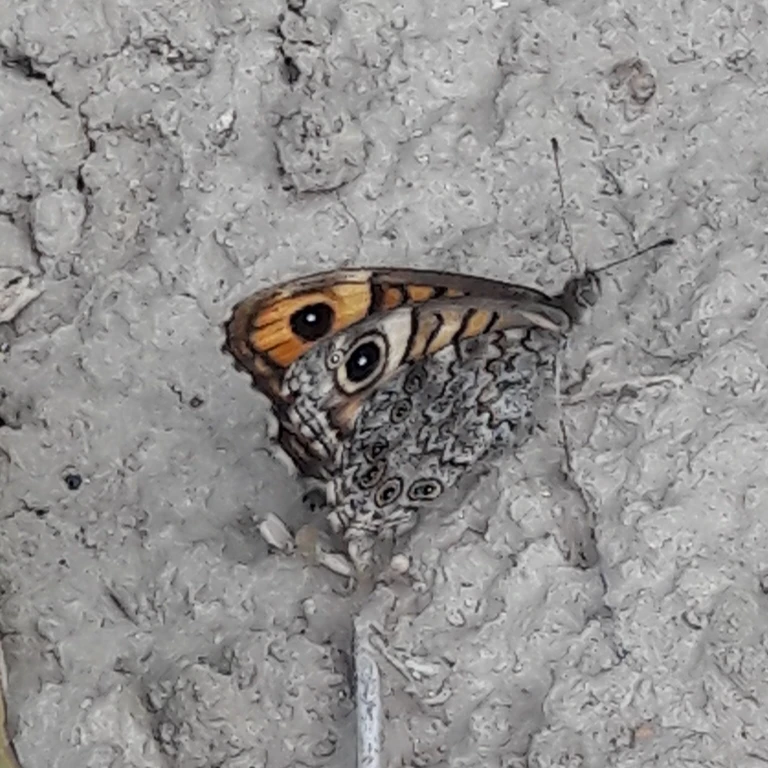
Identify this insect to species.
Lasiommata megera (also Pararge megera)
